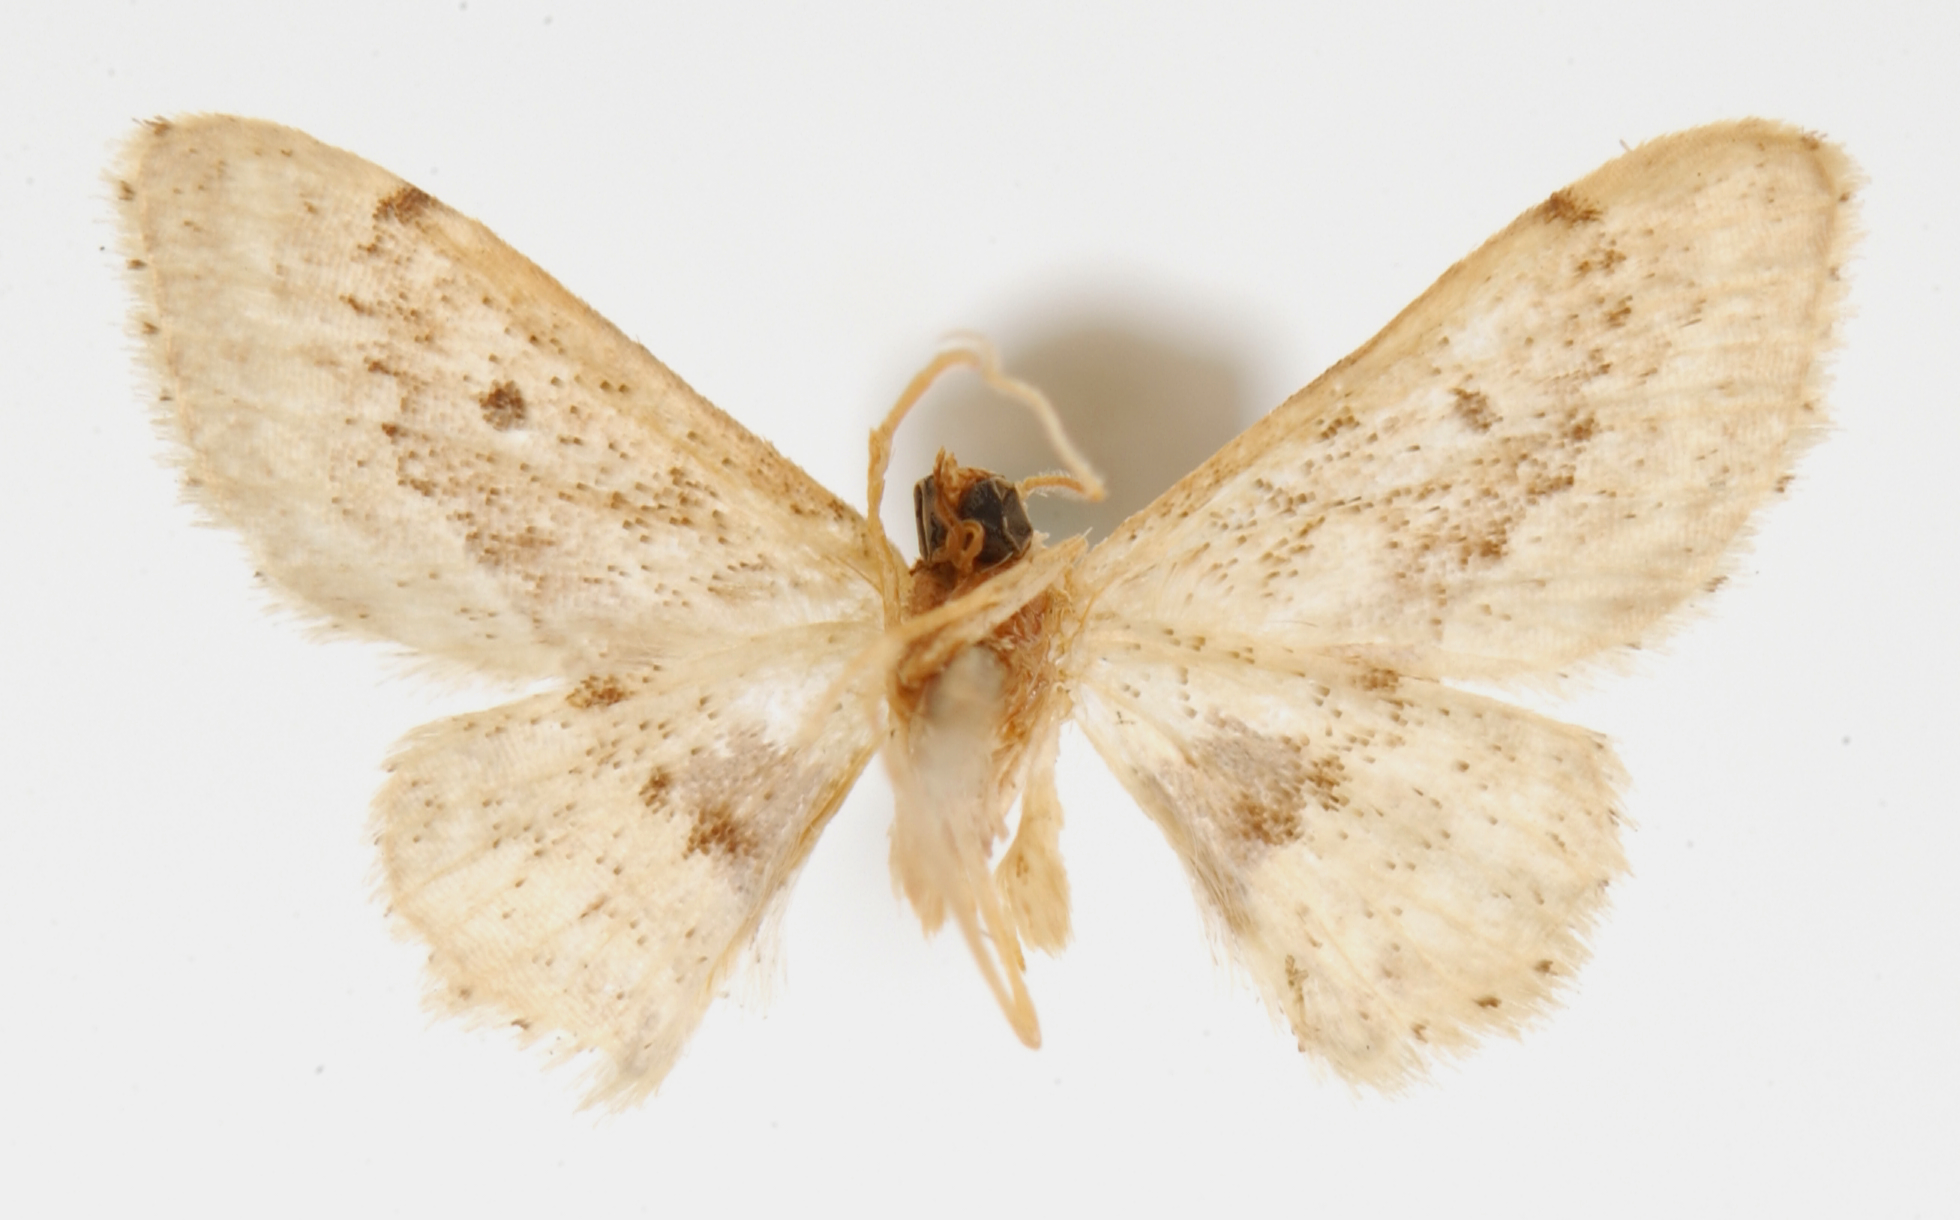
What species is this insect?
Deinopygia conifer
